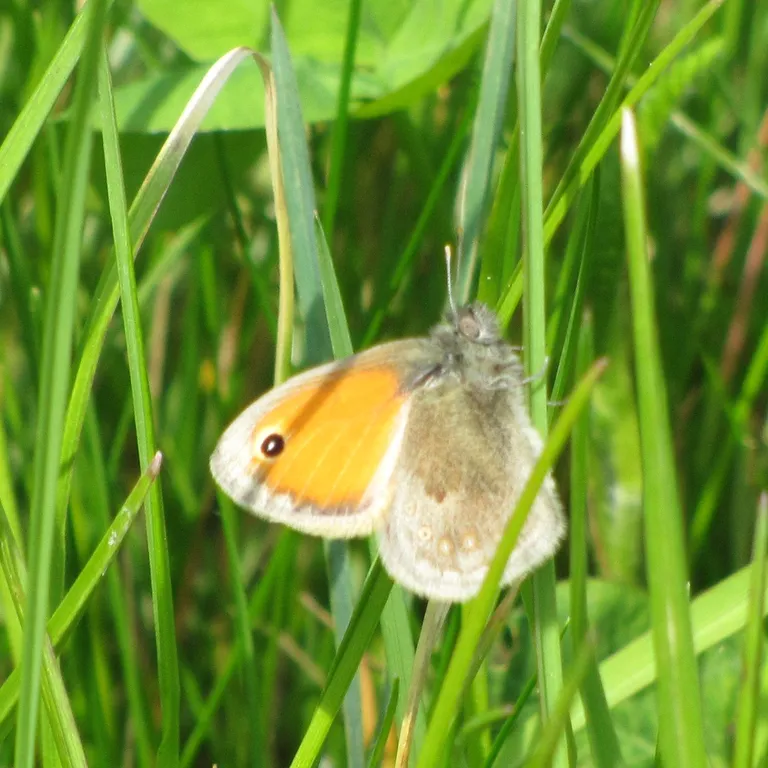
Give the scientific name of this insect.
Coenonympha pamphilus
